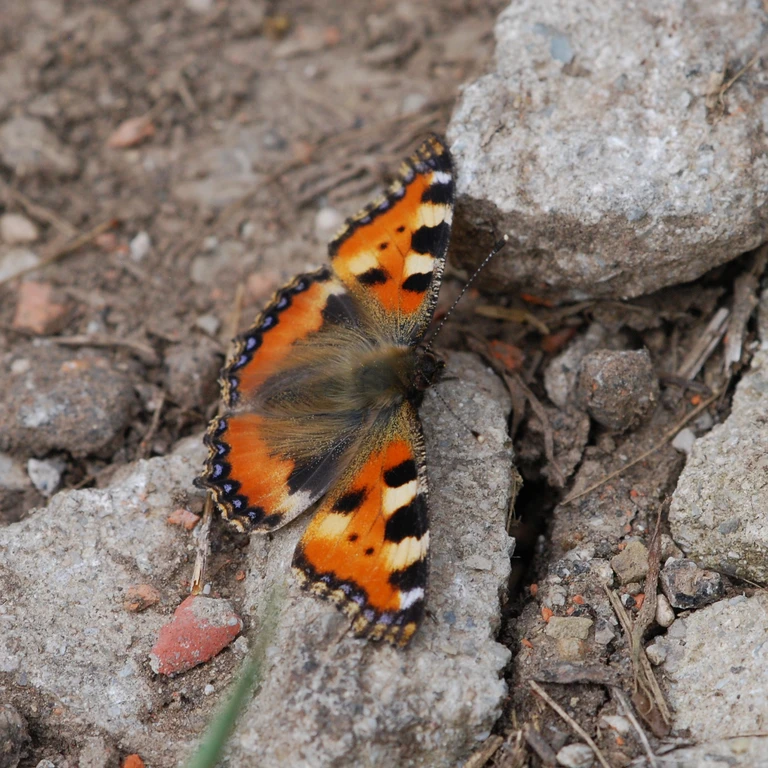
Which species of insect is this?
Aglais urticae
